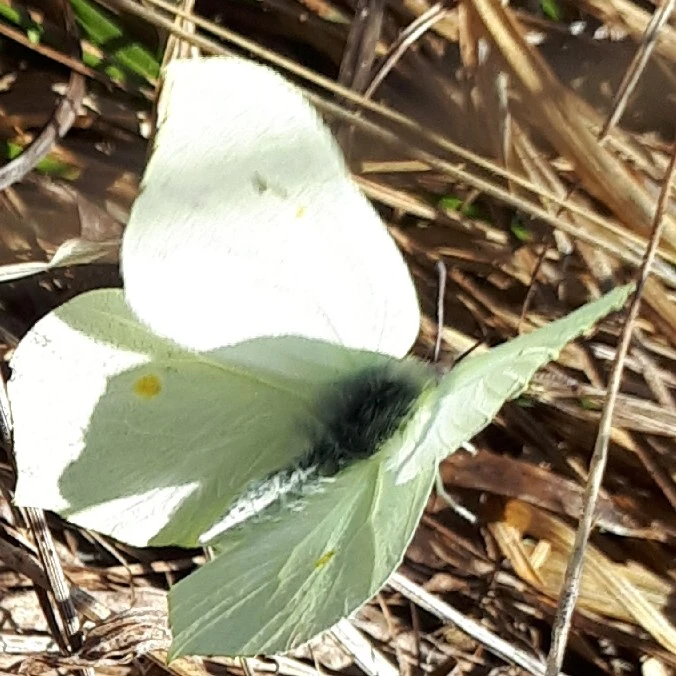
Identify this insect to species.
Gonepteryx rhamni
